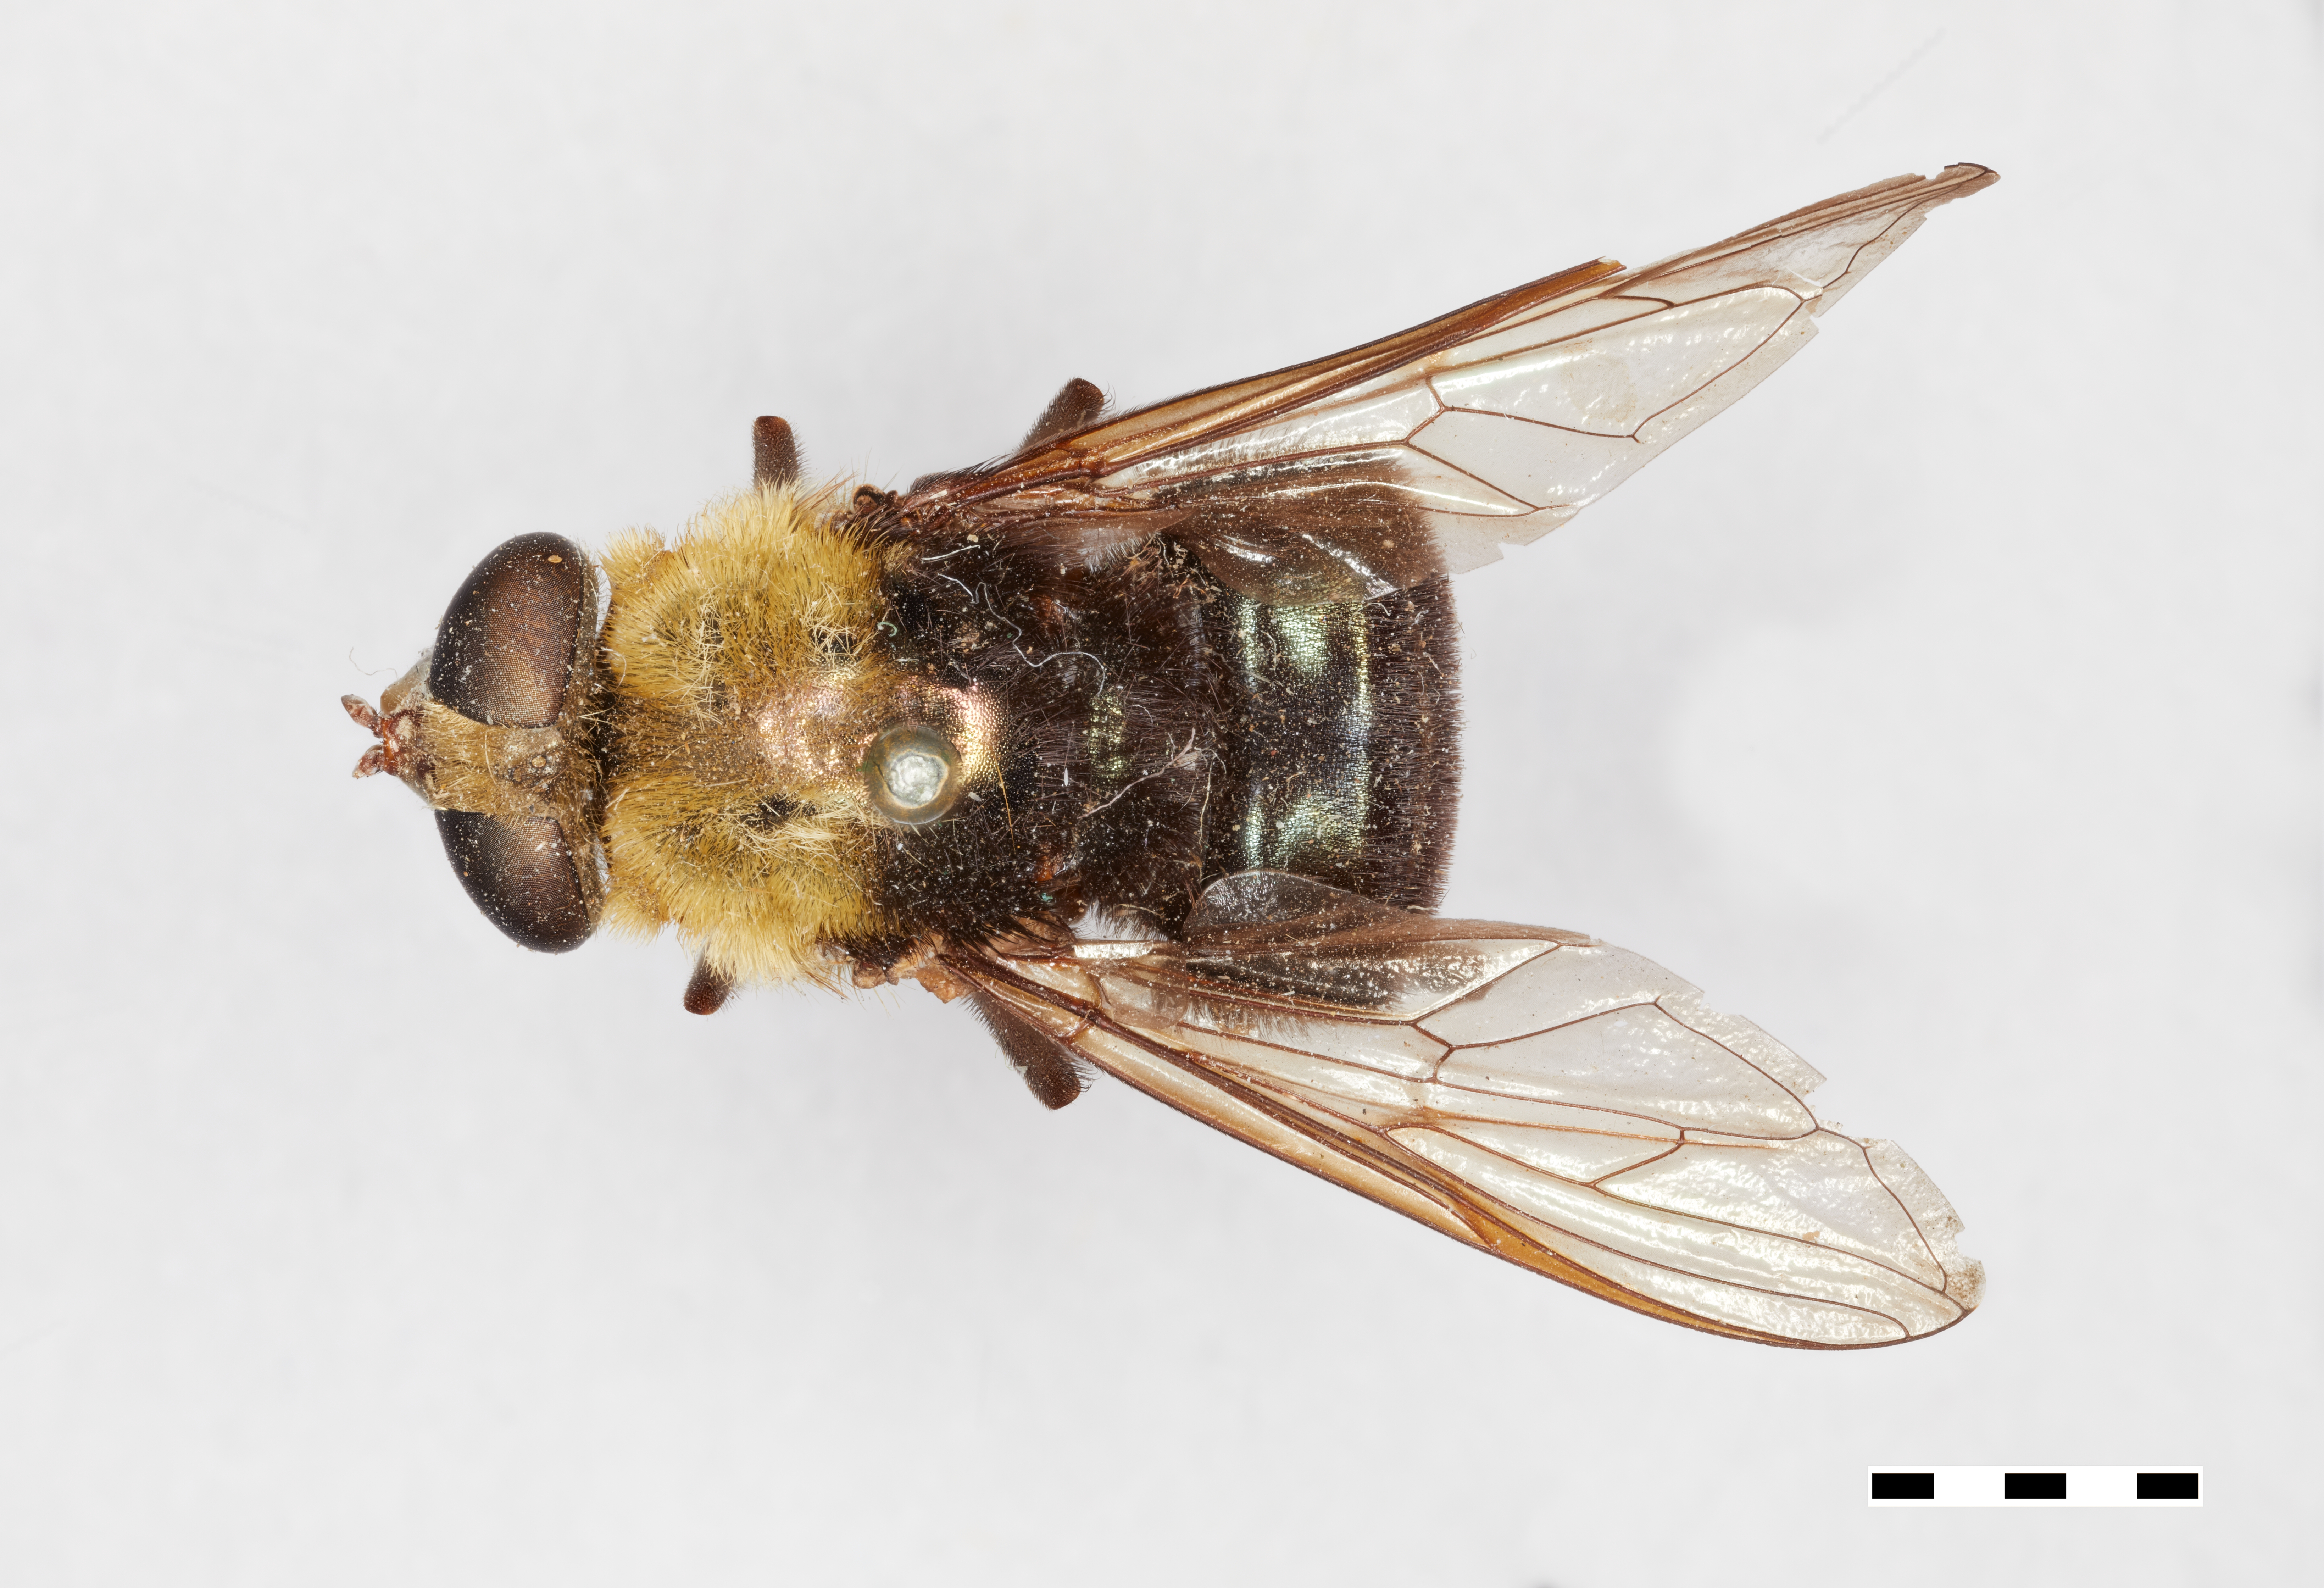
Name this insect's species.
Hadromyia grandis
